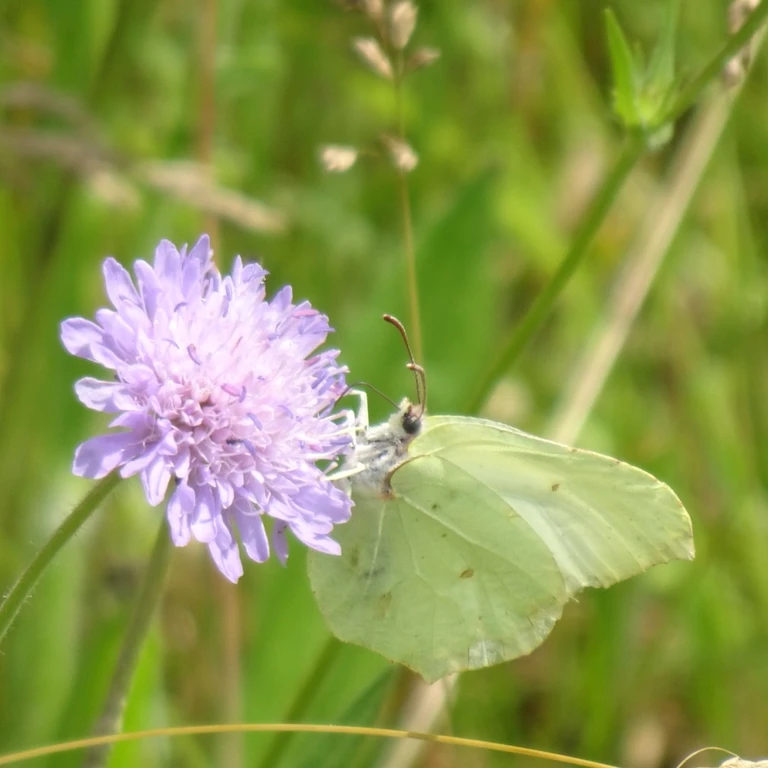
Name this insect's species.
Gonepteryx rhamni
